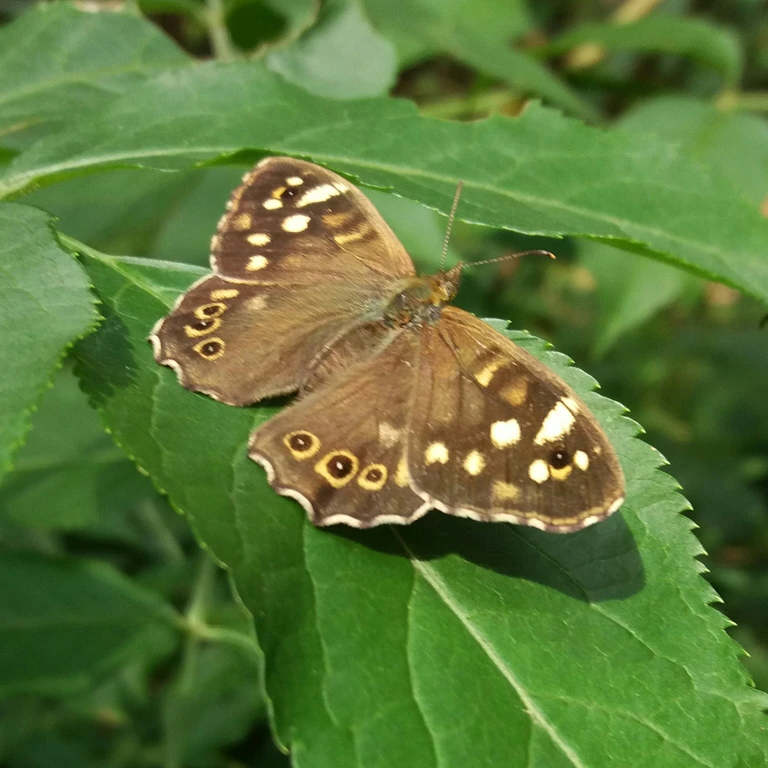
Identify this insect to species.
Pararge aegeria
